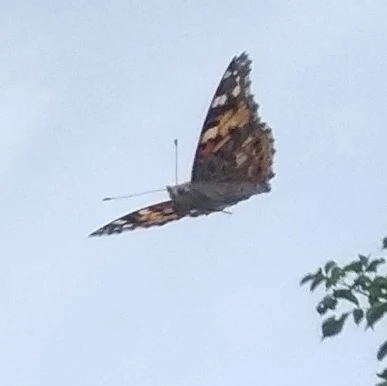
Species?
Vanessa cardui
